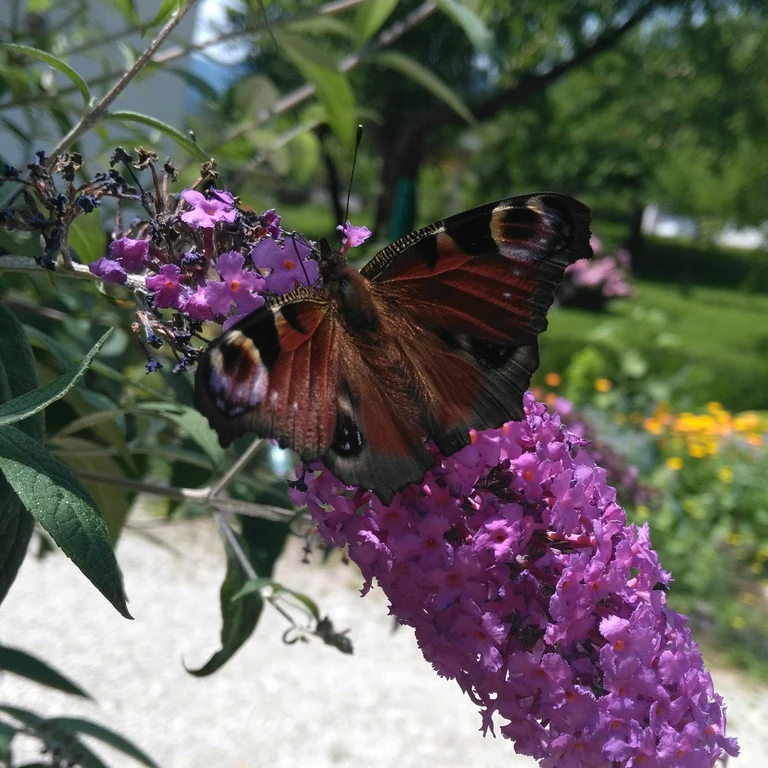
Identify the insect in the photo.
Aglais io
